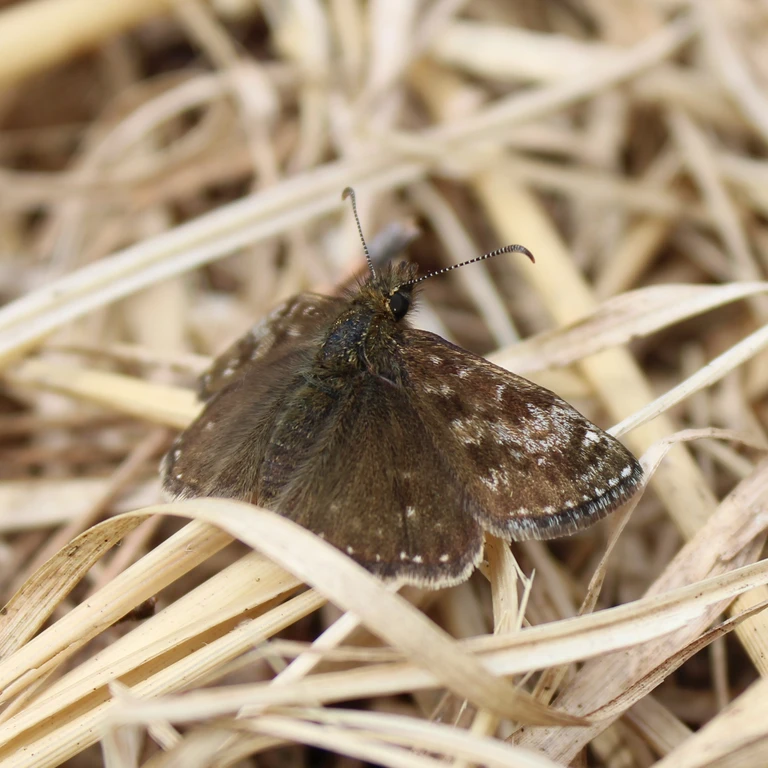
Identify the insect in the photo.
Erynnis tages
